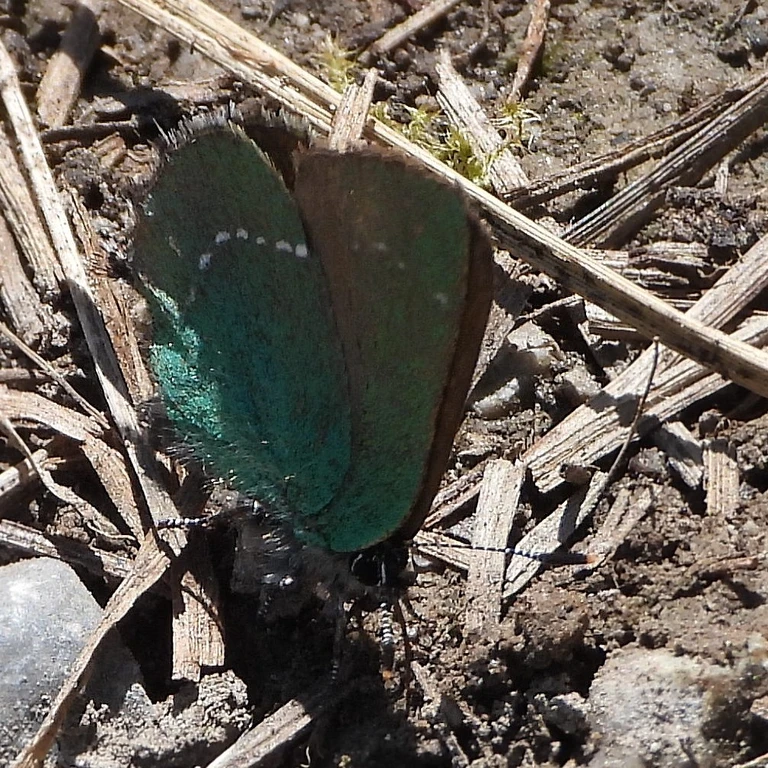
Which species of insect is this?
Callophrys rubi
